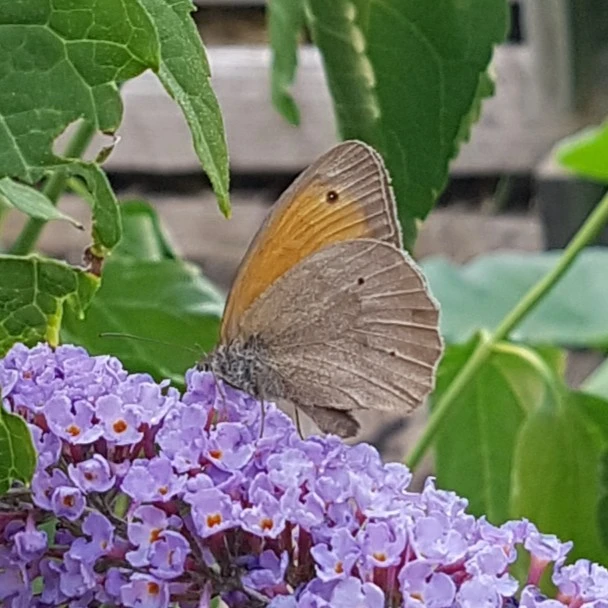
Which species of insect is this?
Maniola jurtina
